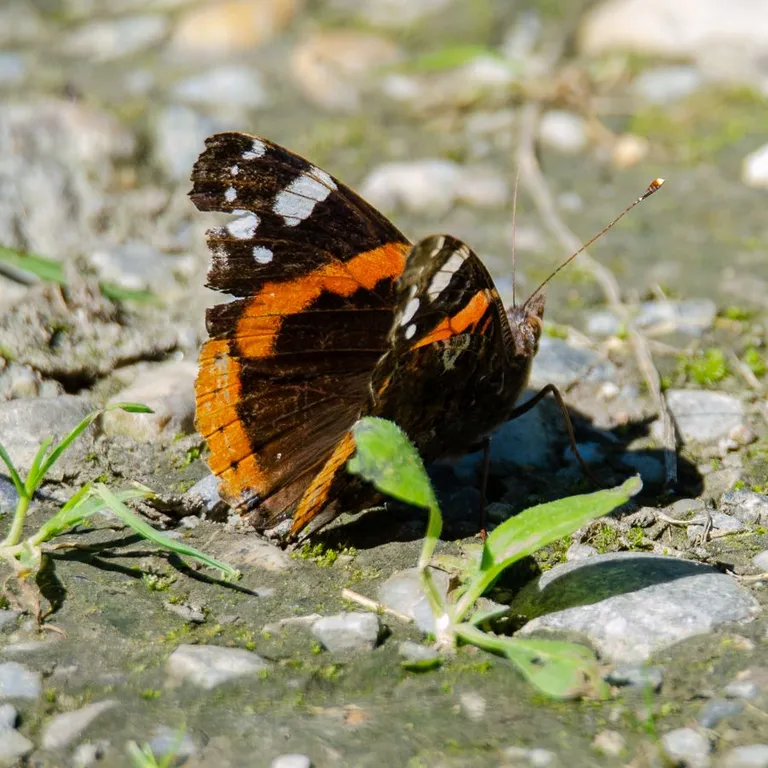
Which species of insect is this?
Vanessa atalanta
